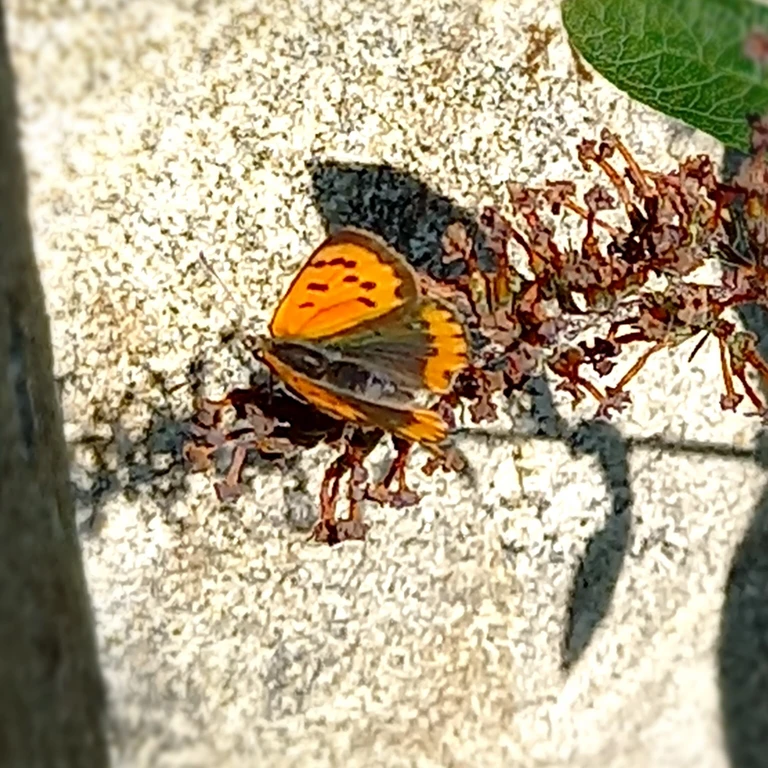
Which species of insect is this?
Lycaena phlaeas
